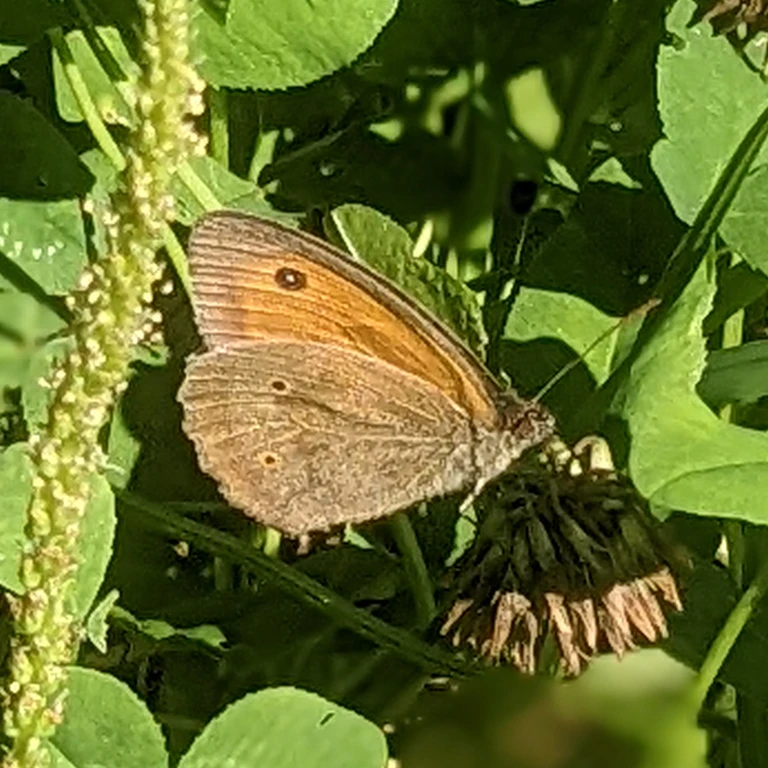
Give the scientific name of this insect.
Maniola jurtina
